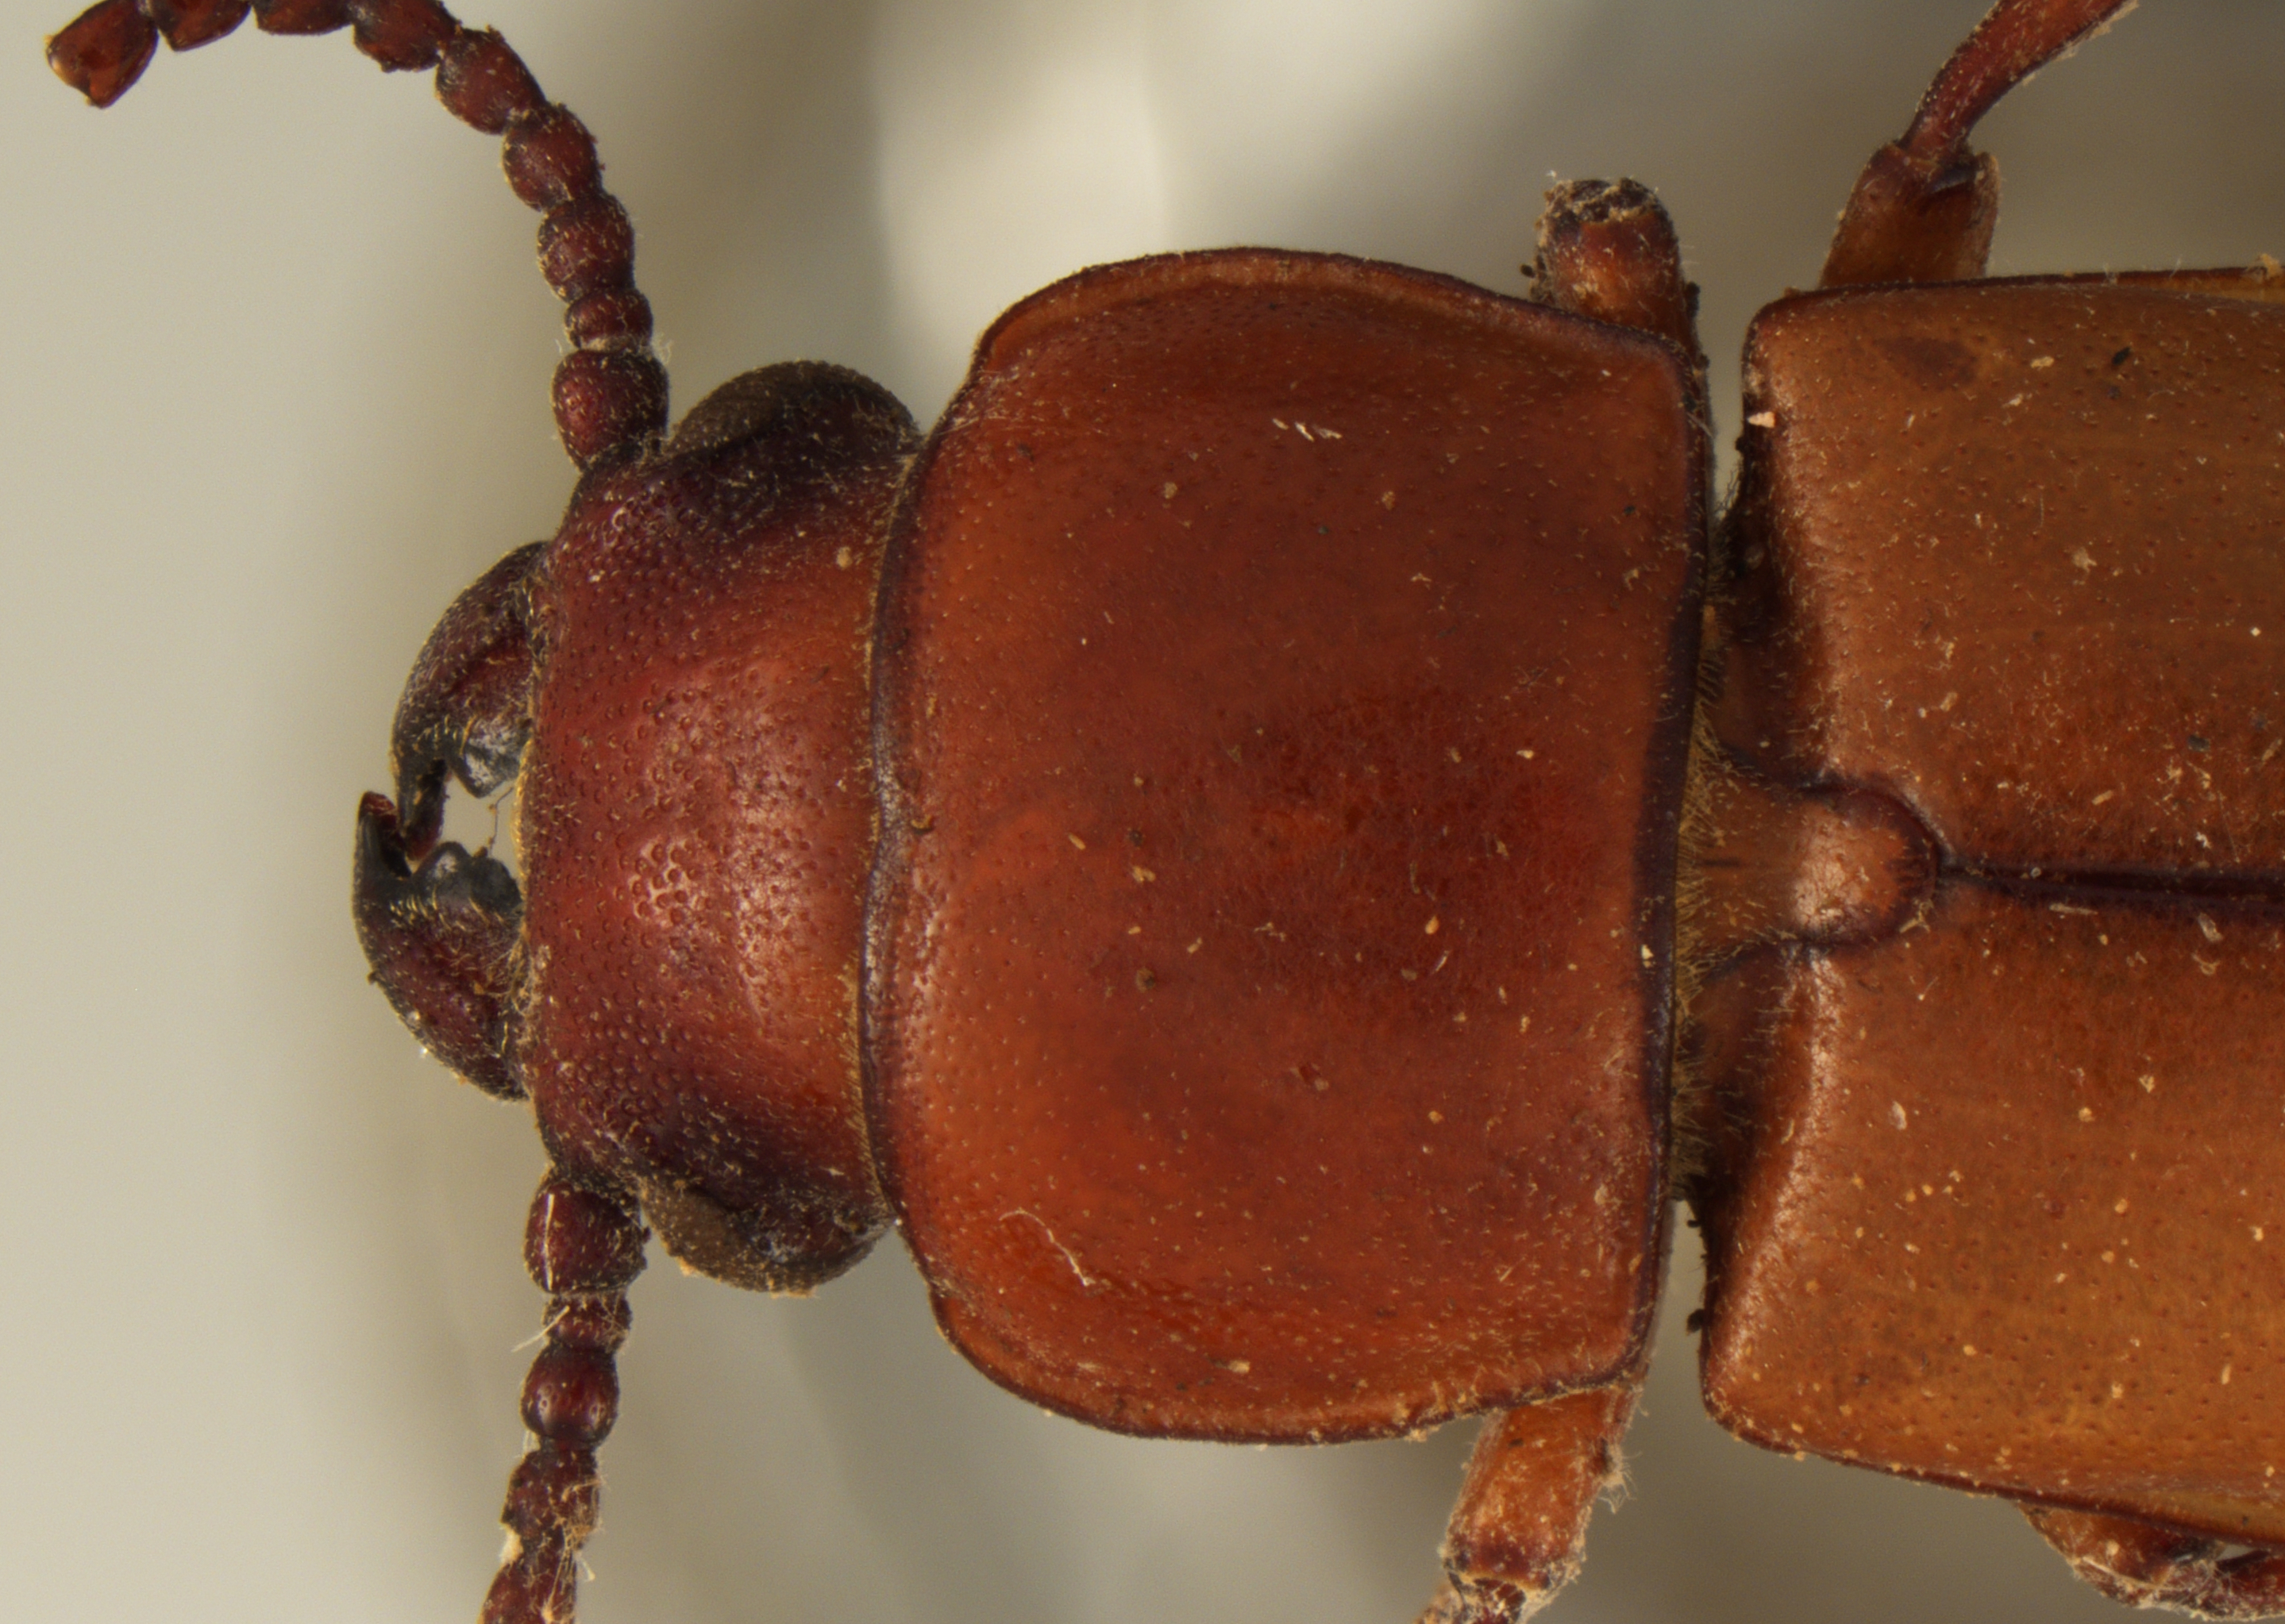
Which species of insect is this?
Neandra marginicollis
